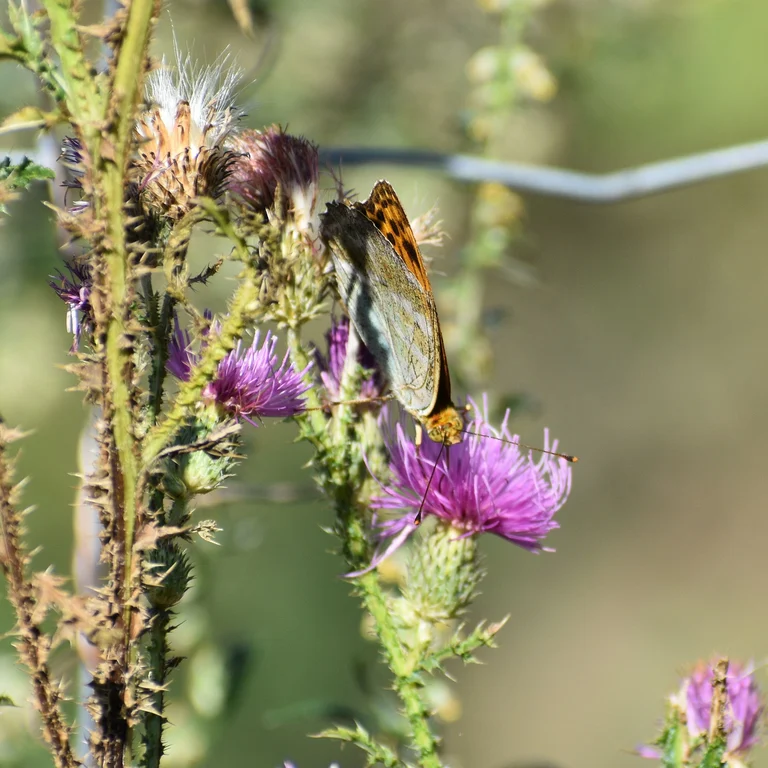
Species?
Argynnis paphia
